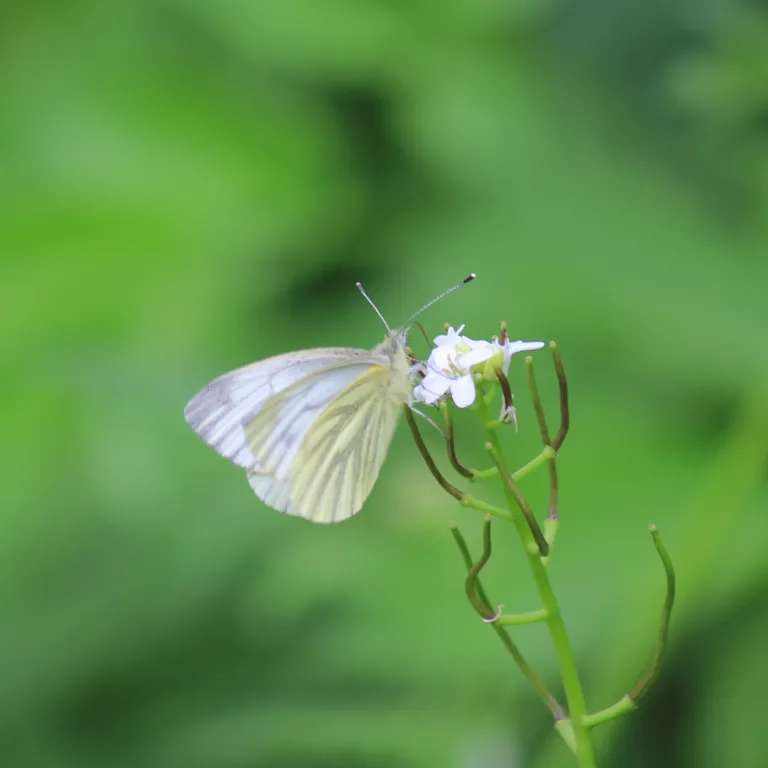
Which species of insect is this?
Pieris napi
